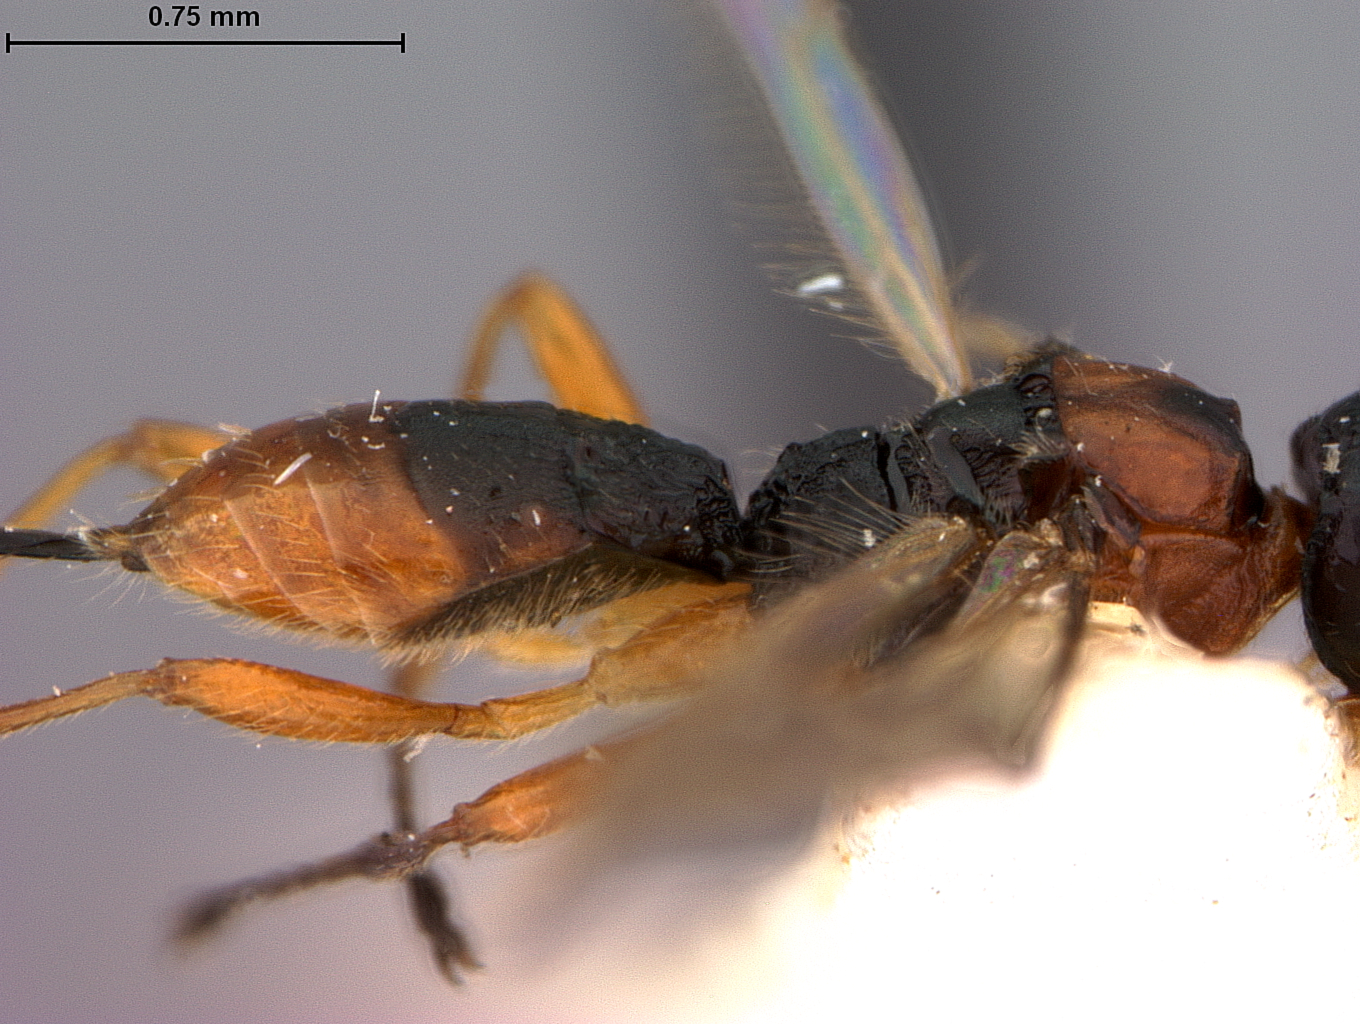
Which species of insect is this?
Ademon satanas
